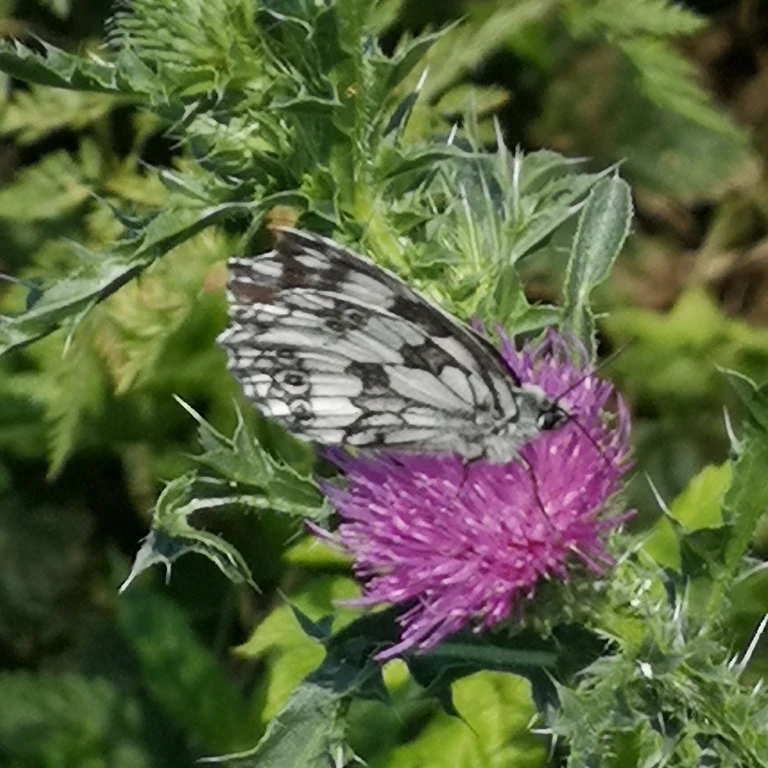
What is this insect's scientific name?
Melanargia galathea
